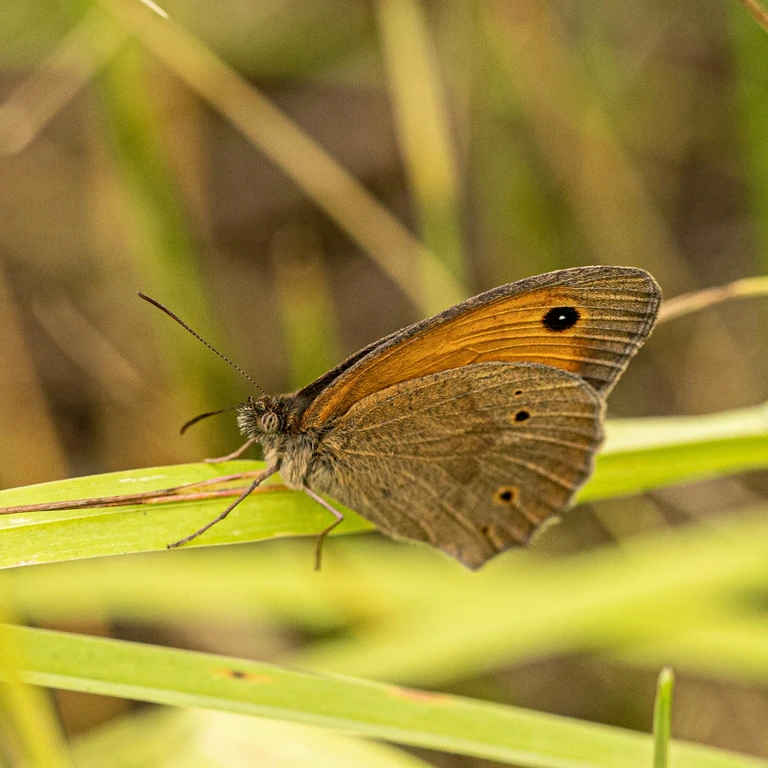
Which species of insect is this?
Maniola jurtina
